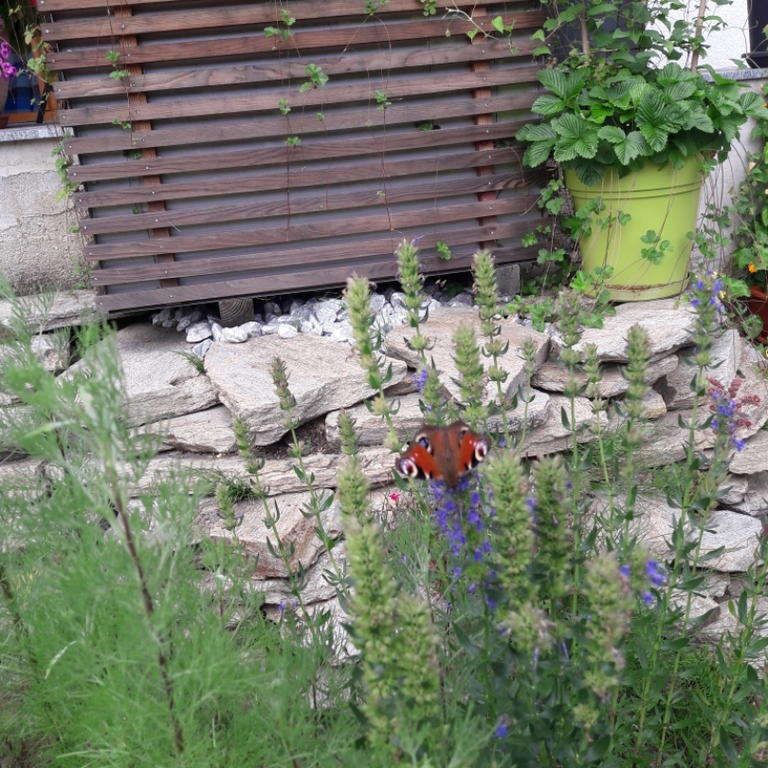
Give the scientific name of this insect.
Aglais io
